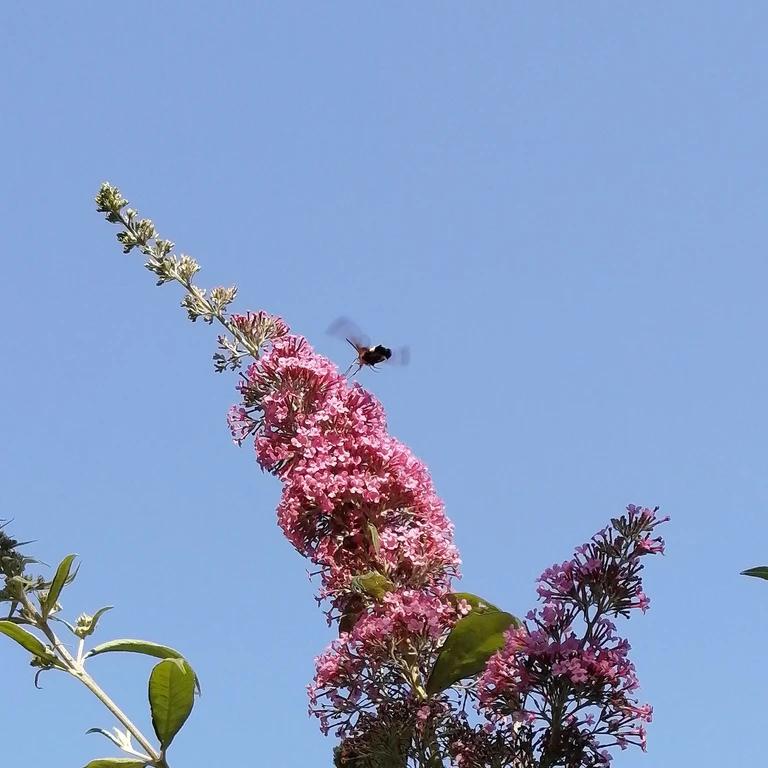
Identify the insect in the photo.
Macroglossum stellatarum
